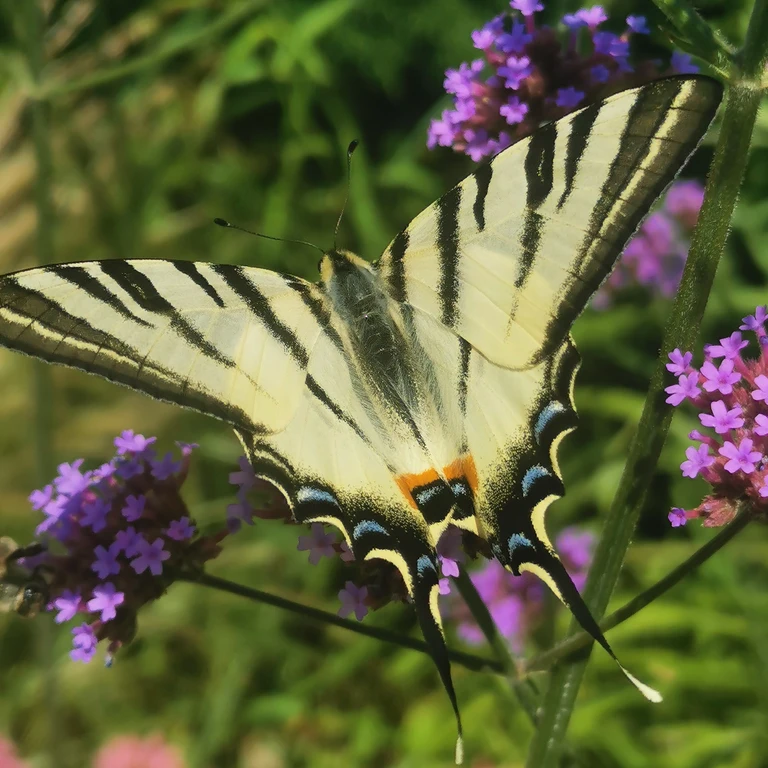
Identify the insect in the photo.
Iphiclides podalirius
